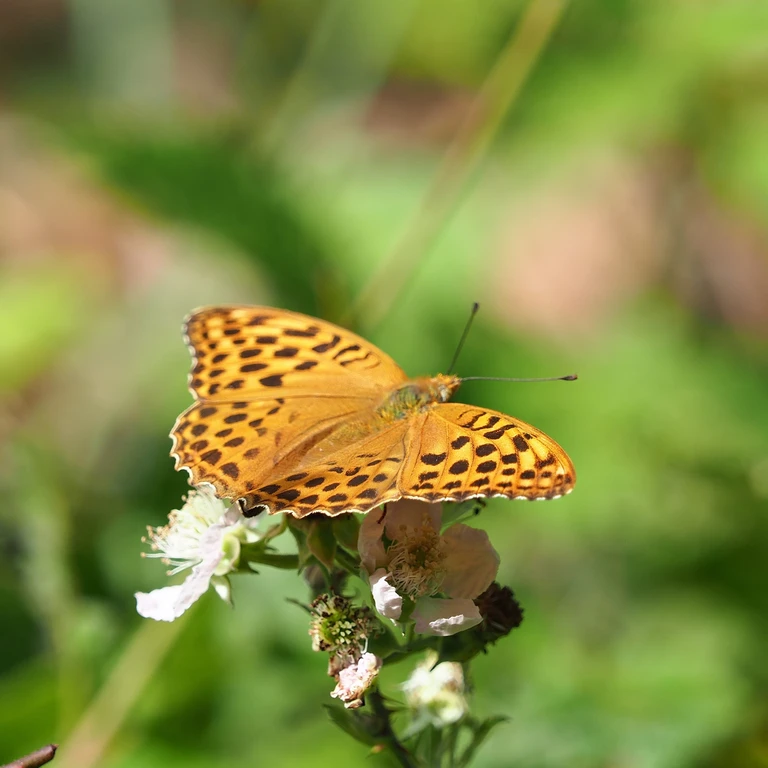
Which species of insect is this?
Argynnis paphia
